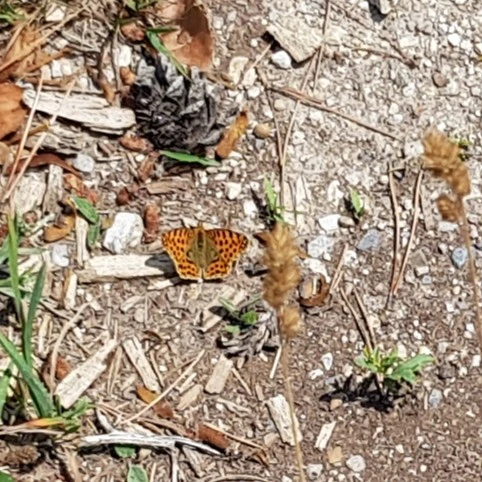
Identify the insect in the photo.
Issoria lathonia
